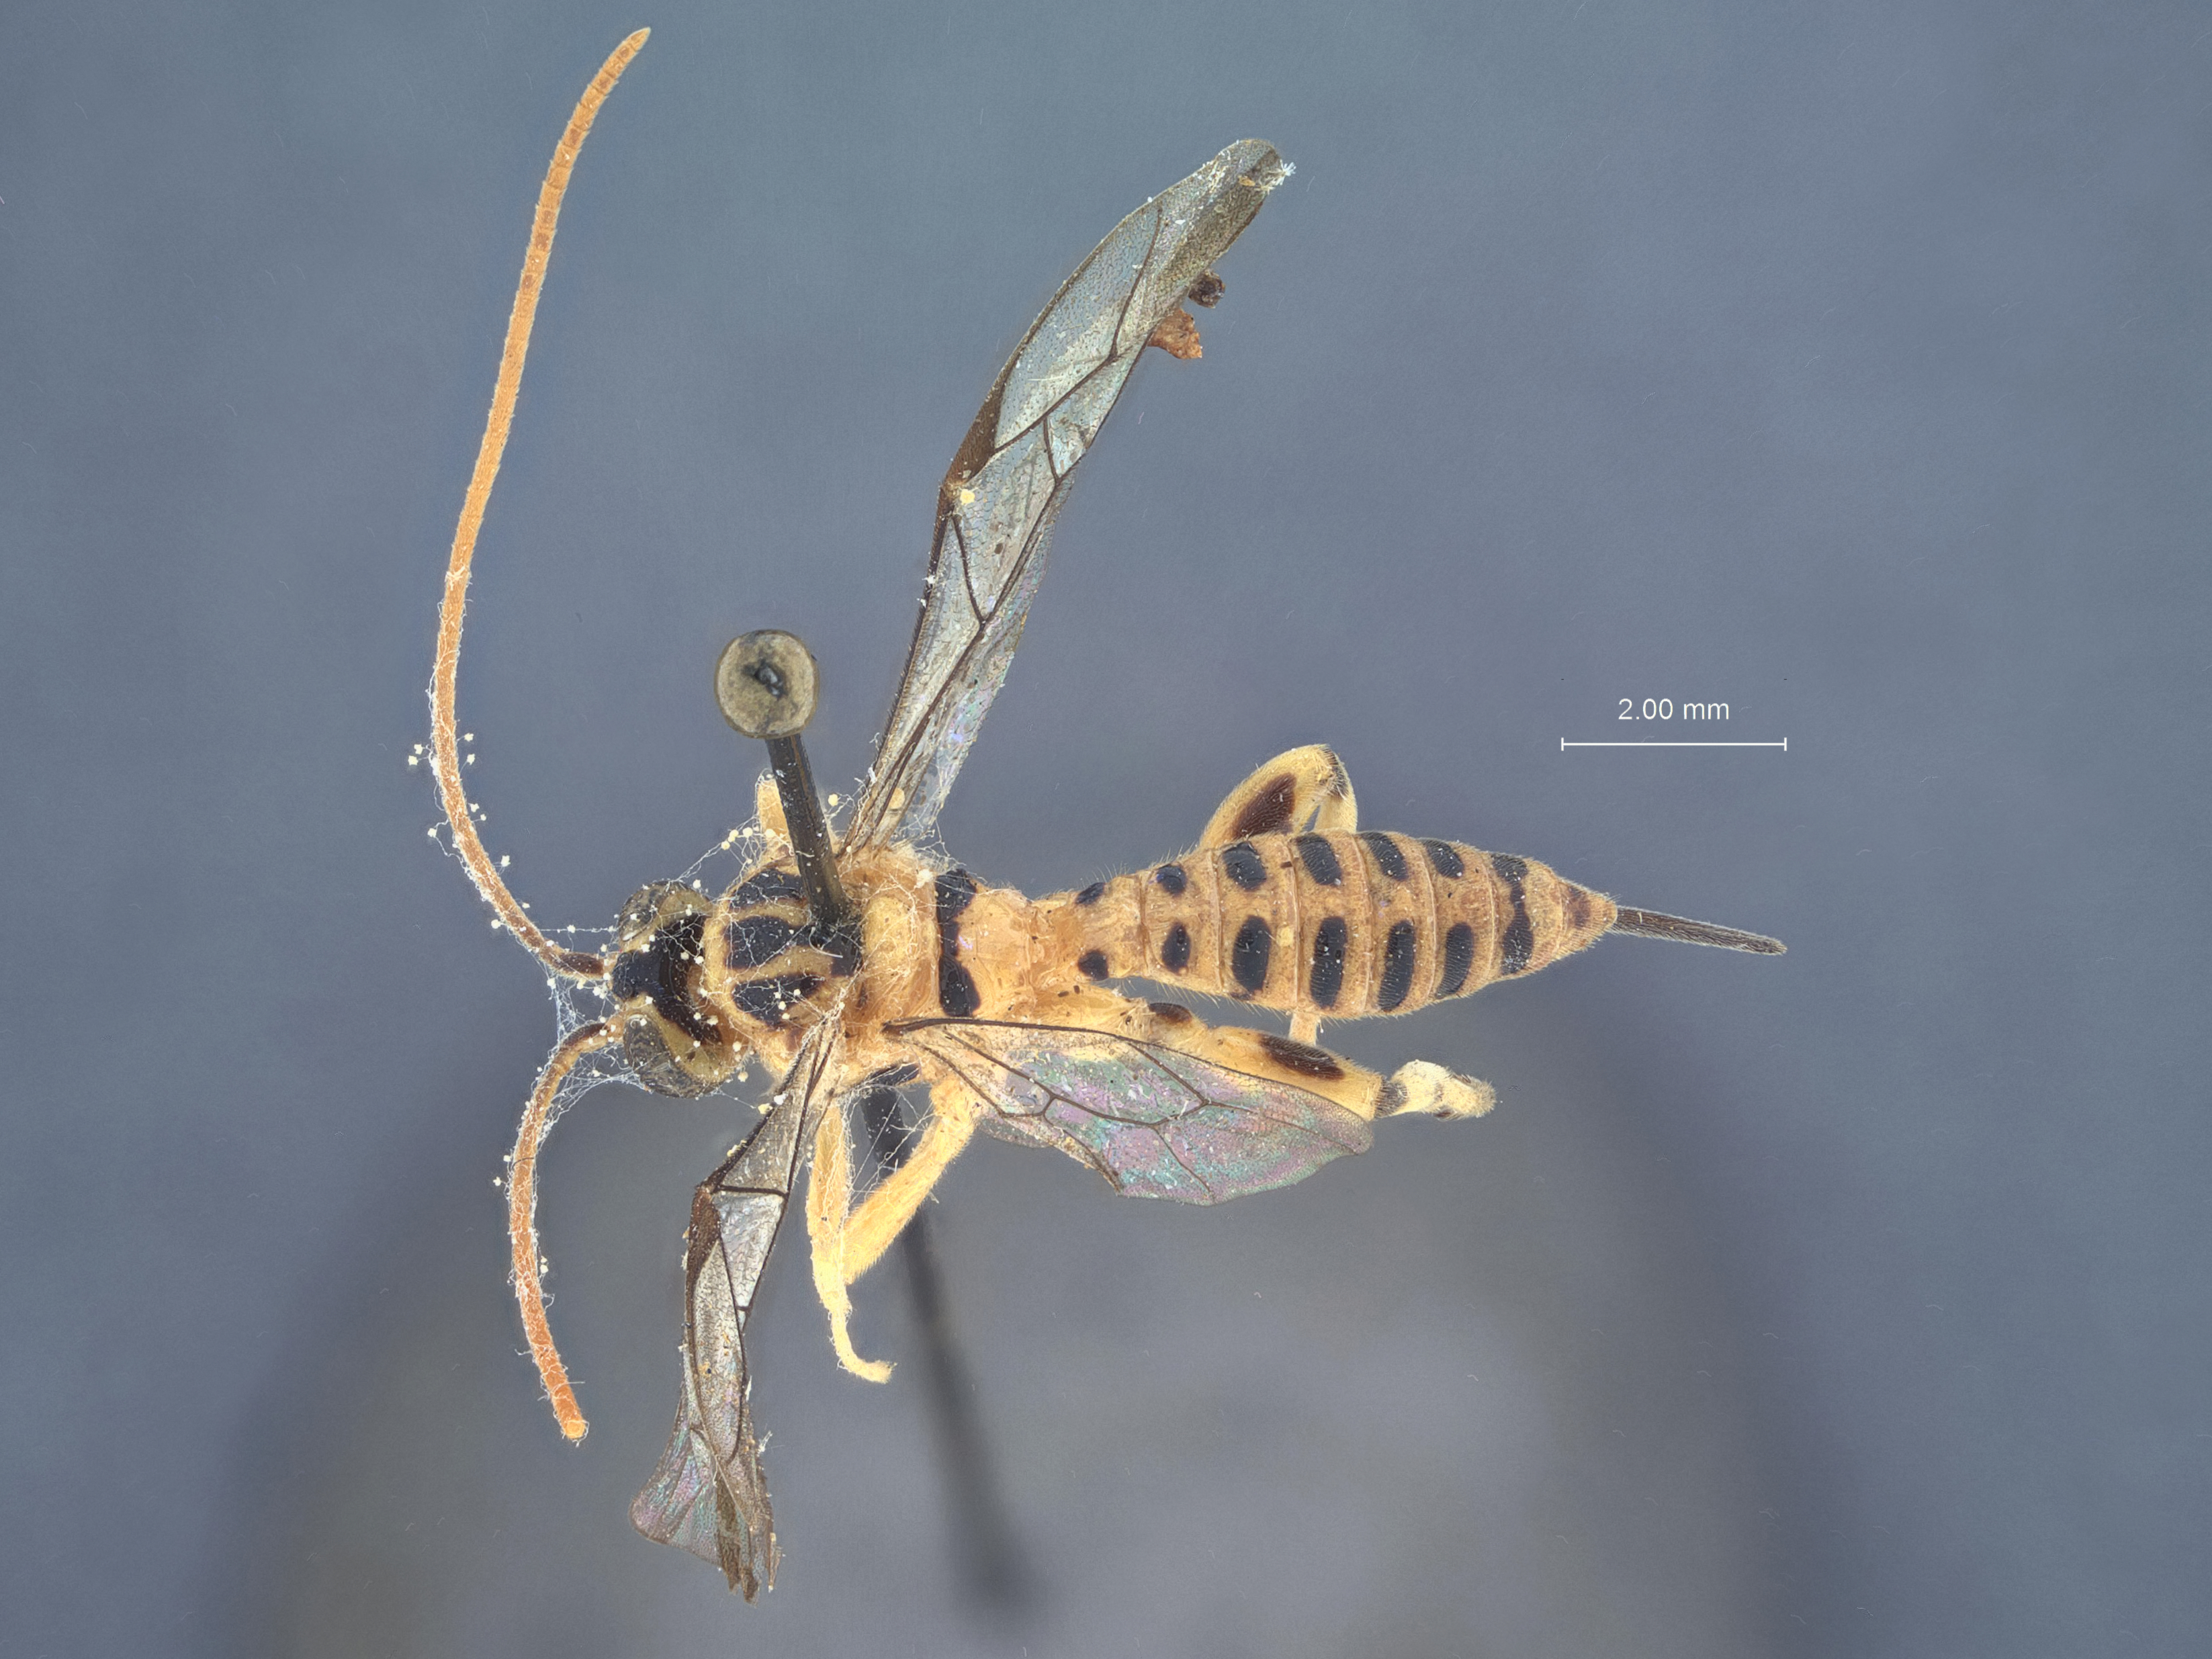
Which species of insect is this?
Xanthopimpla attenuata
